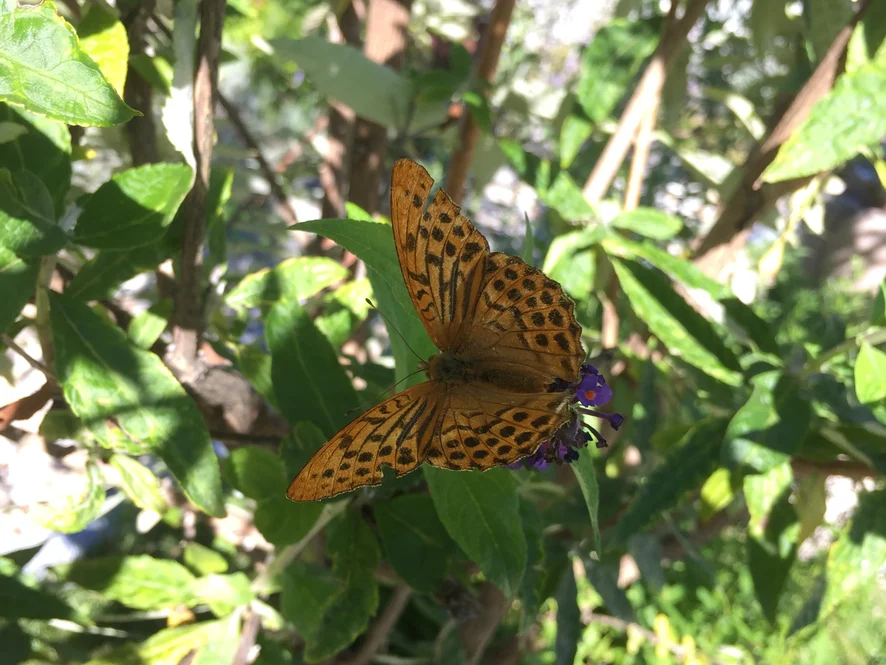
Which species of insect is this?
Argynnis paphia
